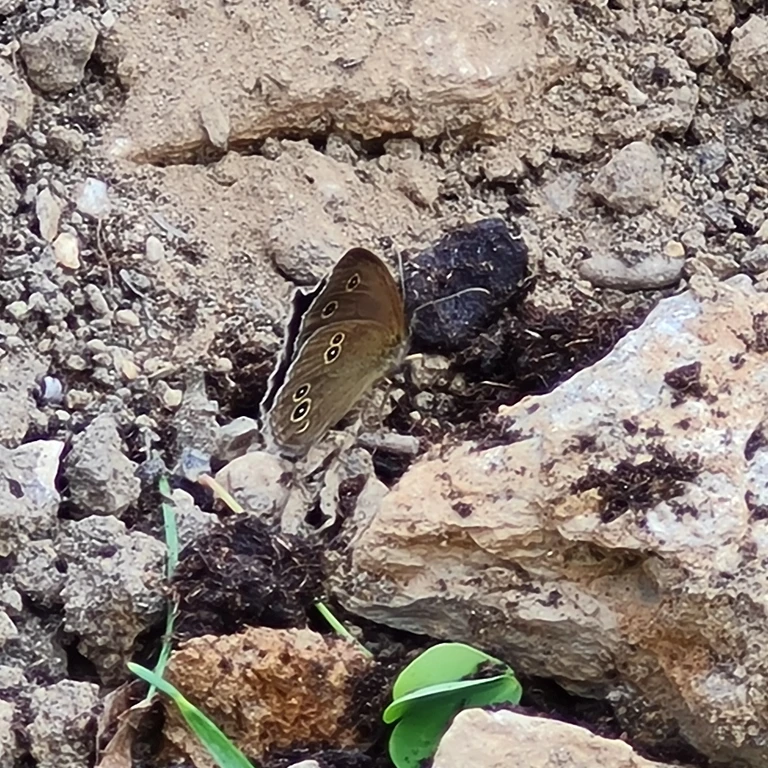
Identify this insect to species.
Aphantopus hyperantus
